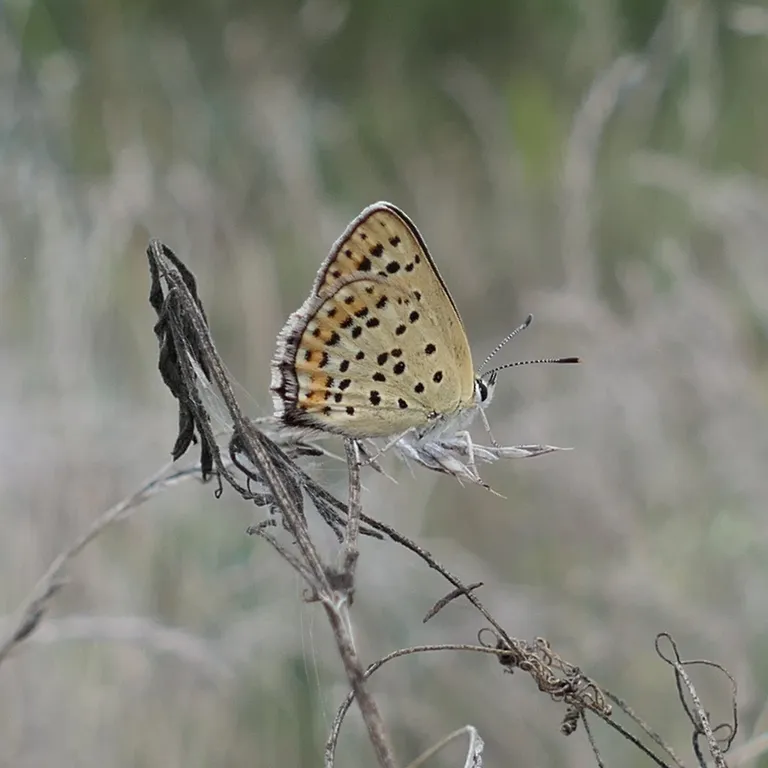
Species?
Lycaena tityrus (also Loweia tityrus)
